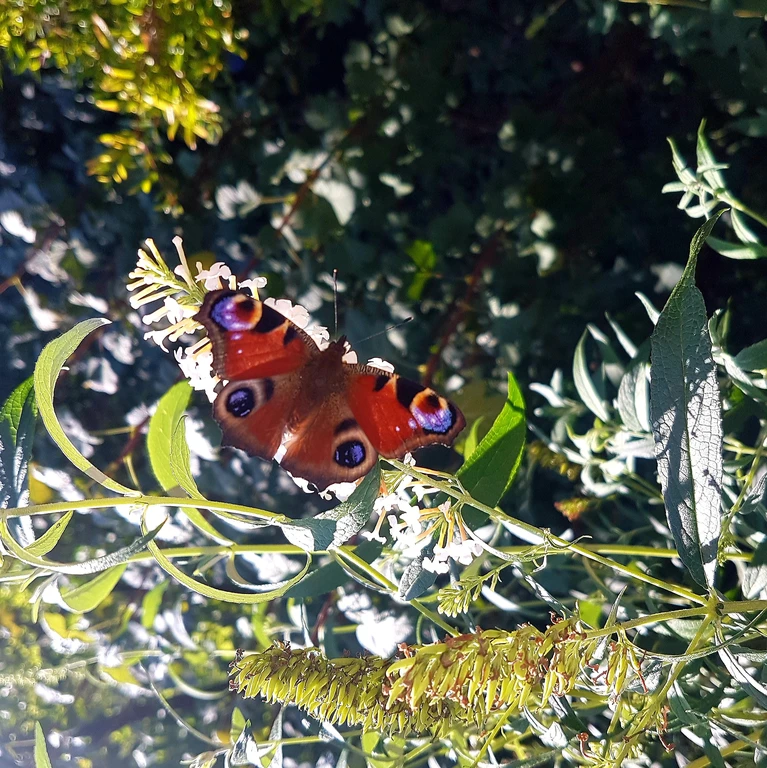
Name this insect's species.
Aglais io
